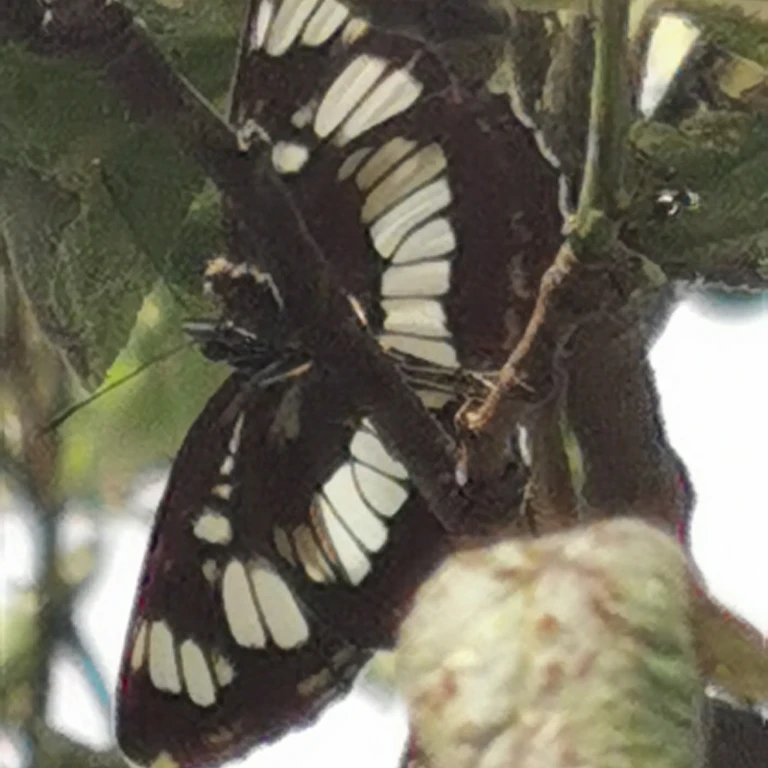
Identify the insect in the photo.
Neptis rivularis
